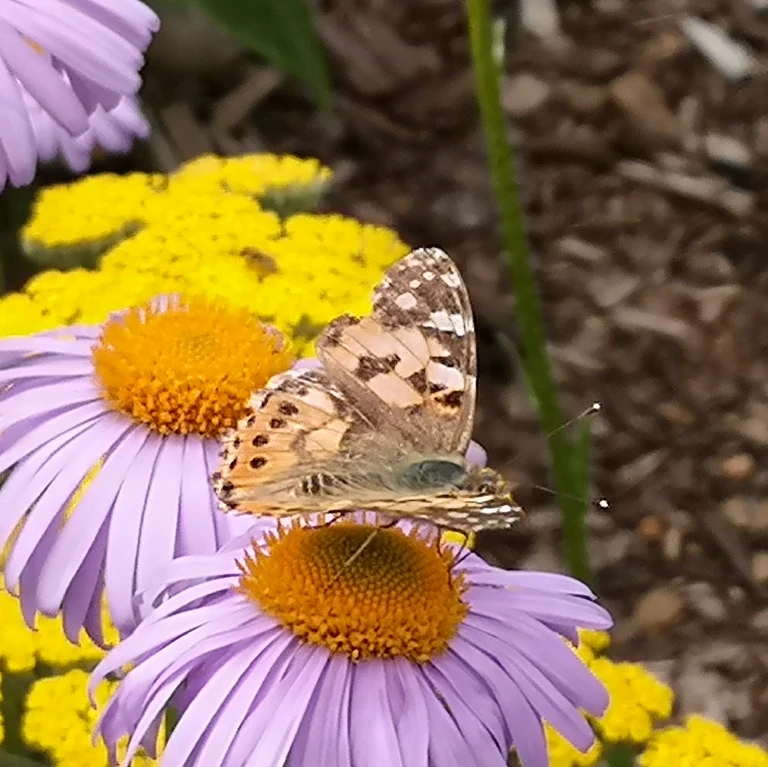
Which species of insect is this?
Vanessa cardui
